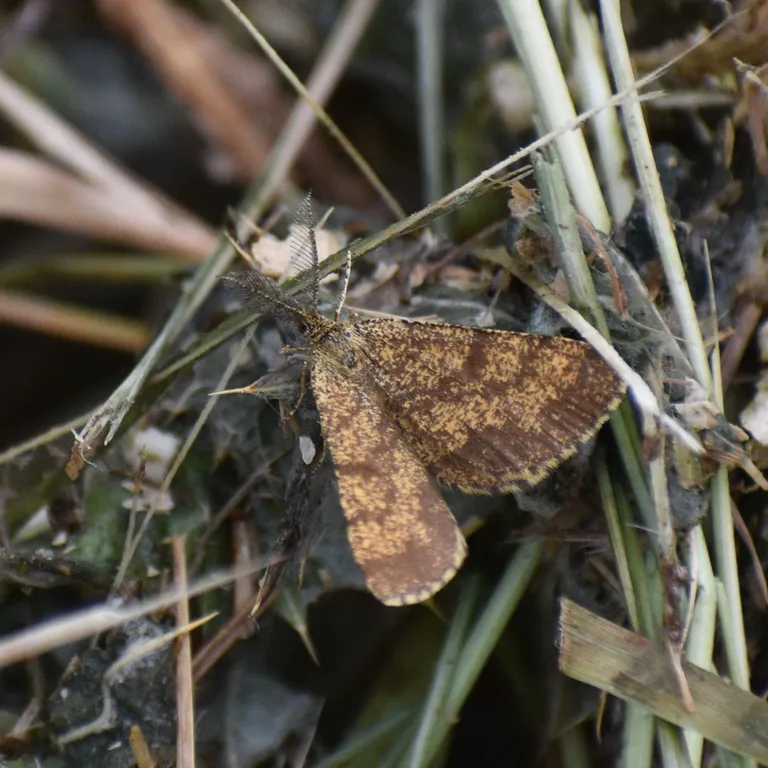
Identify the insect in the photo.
Ematurga atomaria
